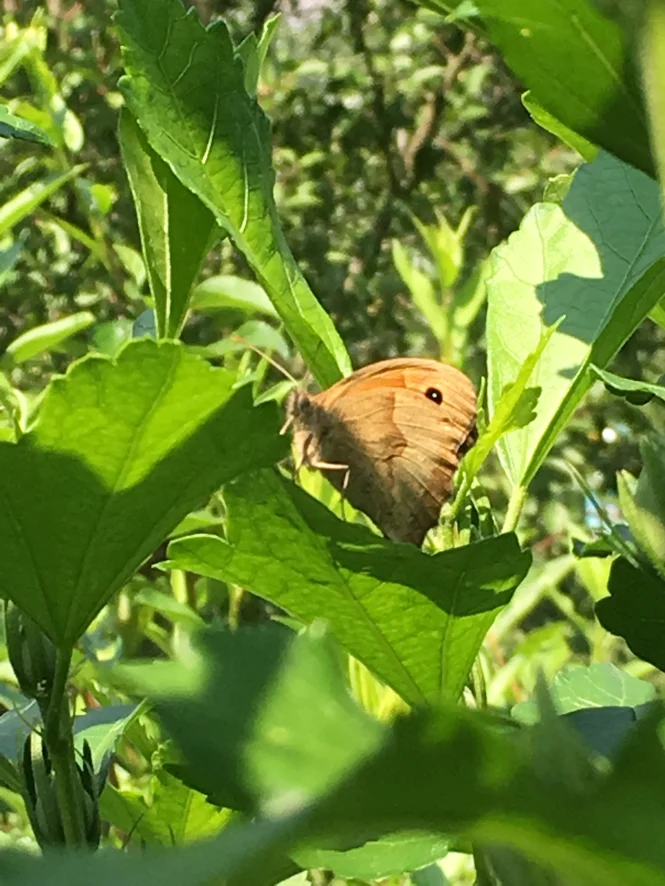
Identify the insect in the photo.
Maniola jurtina
